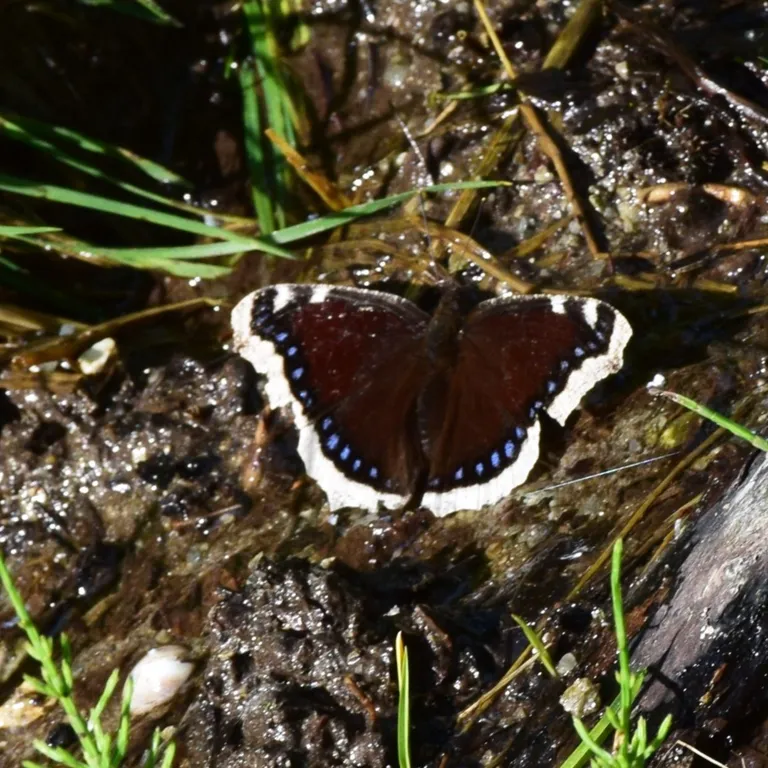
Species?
Nymphalis antiopa
